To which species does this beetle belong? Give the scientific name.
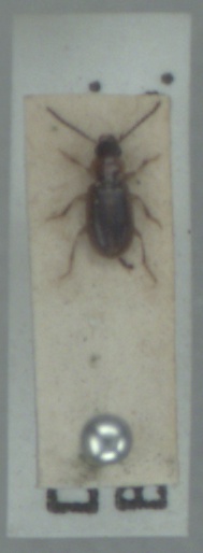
Acupalpus dubius
